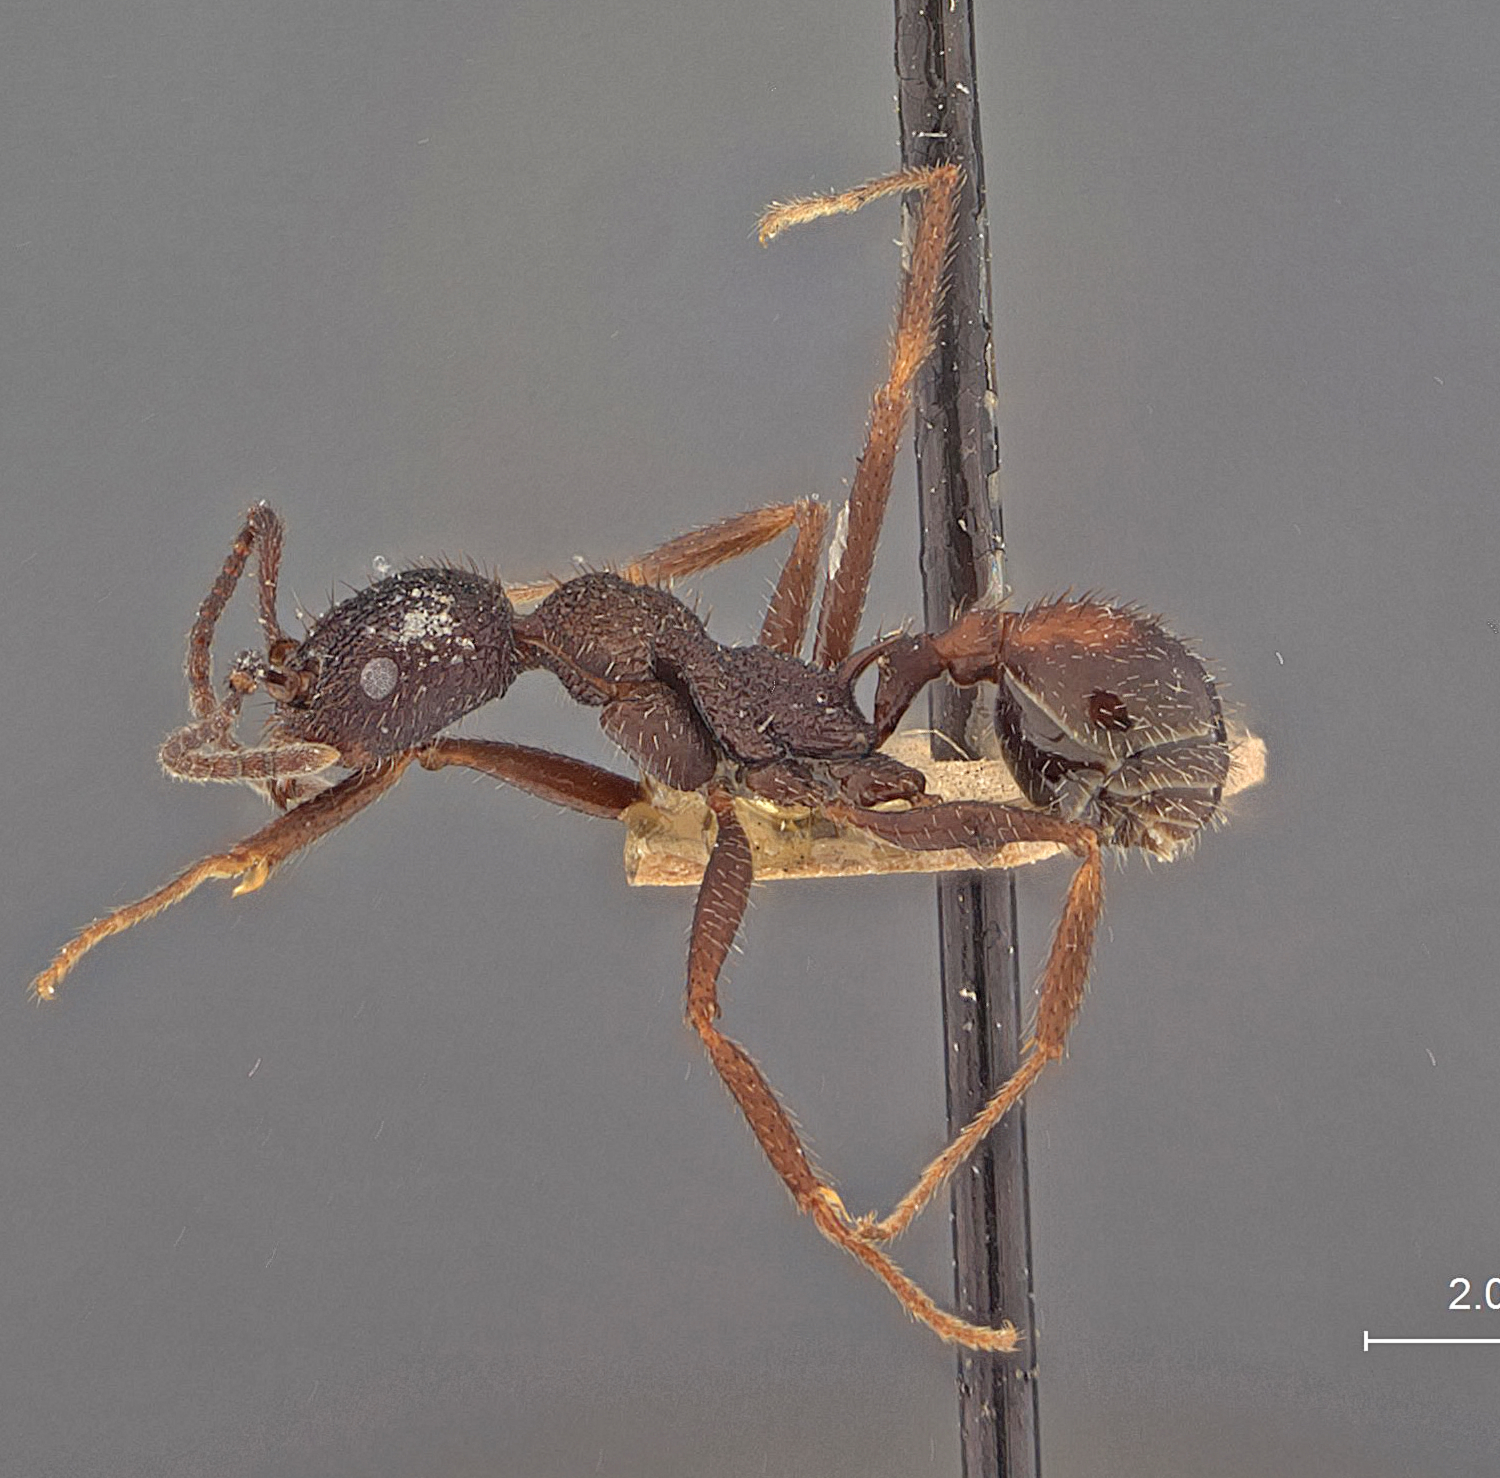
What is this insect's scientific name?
Pseudisobrachium terresi
